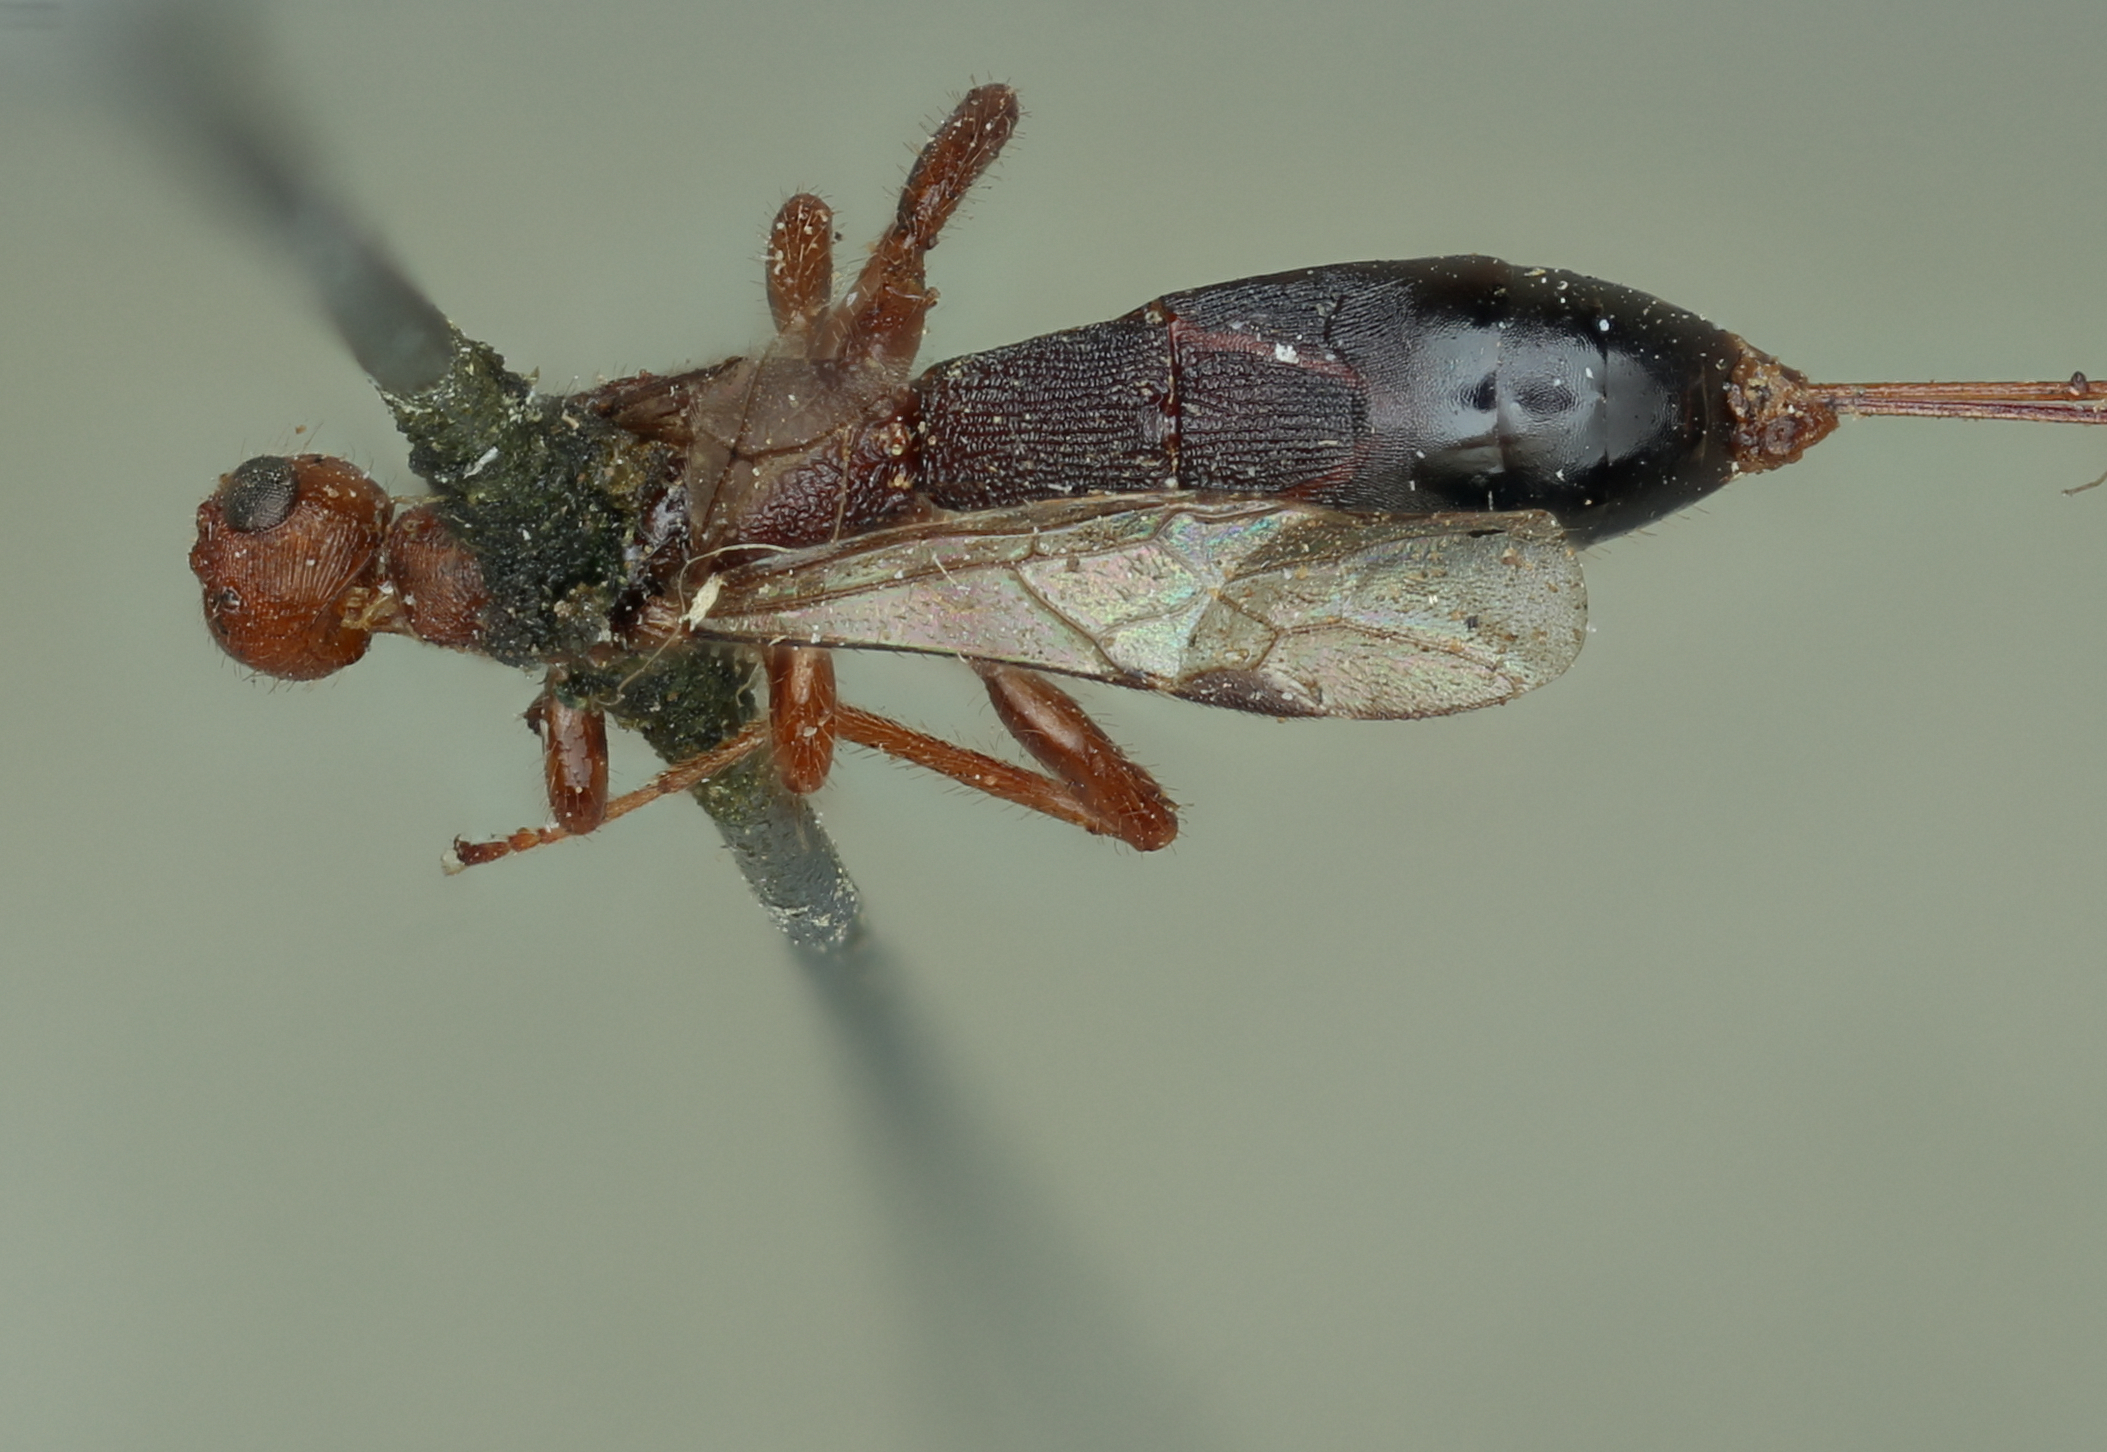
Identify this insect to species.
Exothecus labriventris
